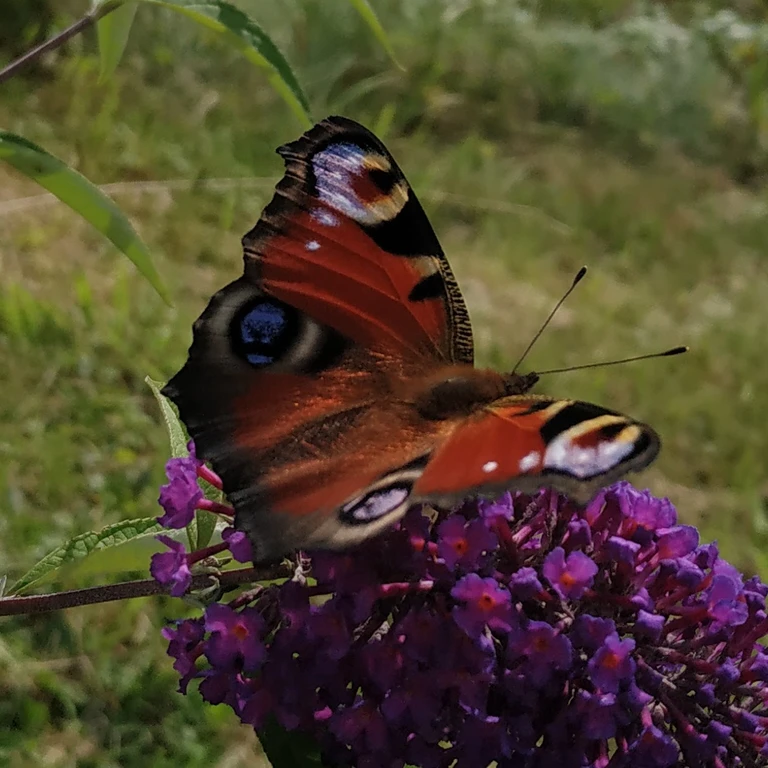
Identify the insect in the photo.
Aglais io
